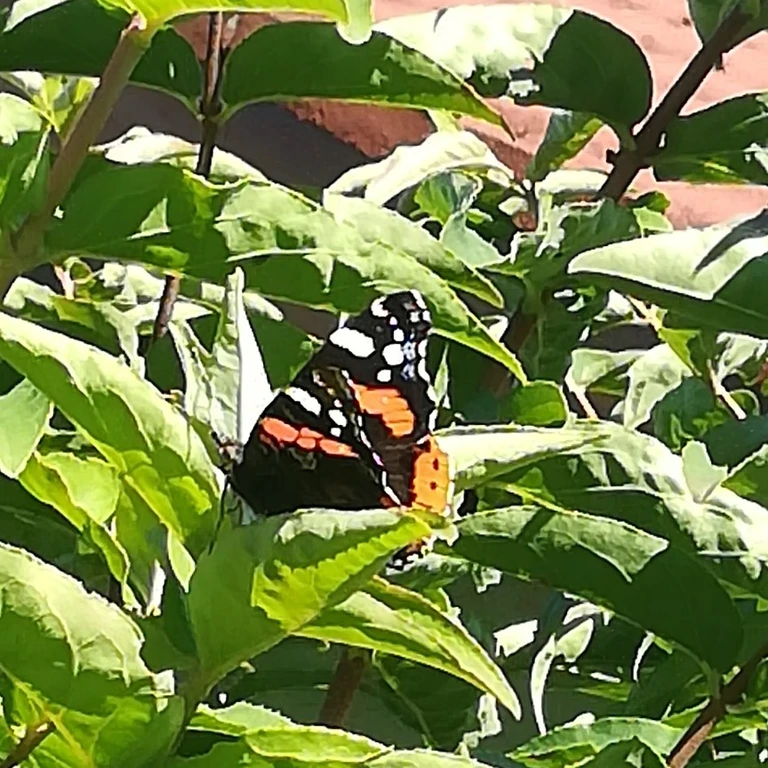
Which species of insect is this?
Vanessa atalanta
